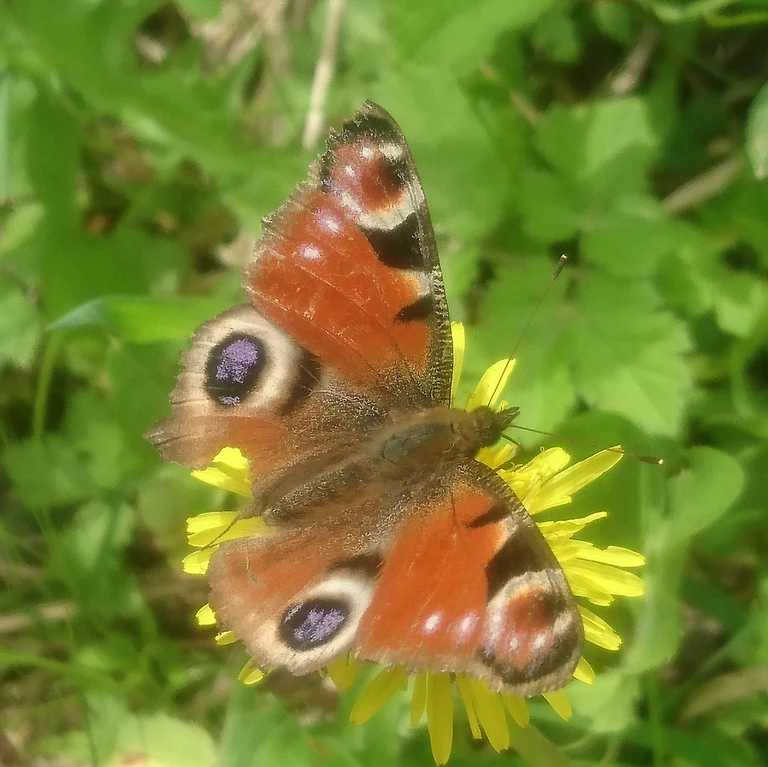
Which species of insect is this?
Aglais io
